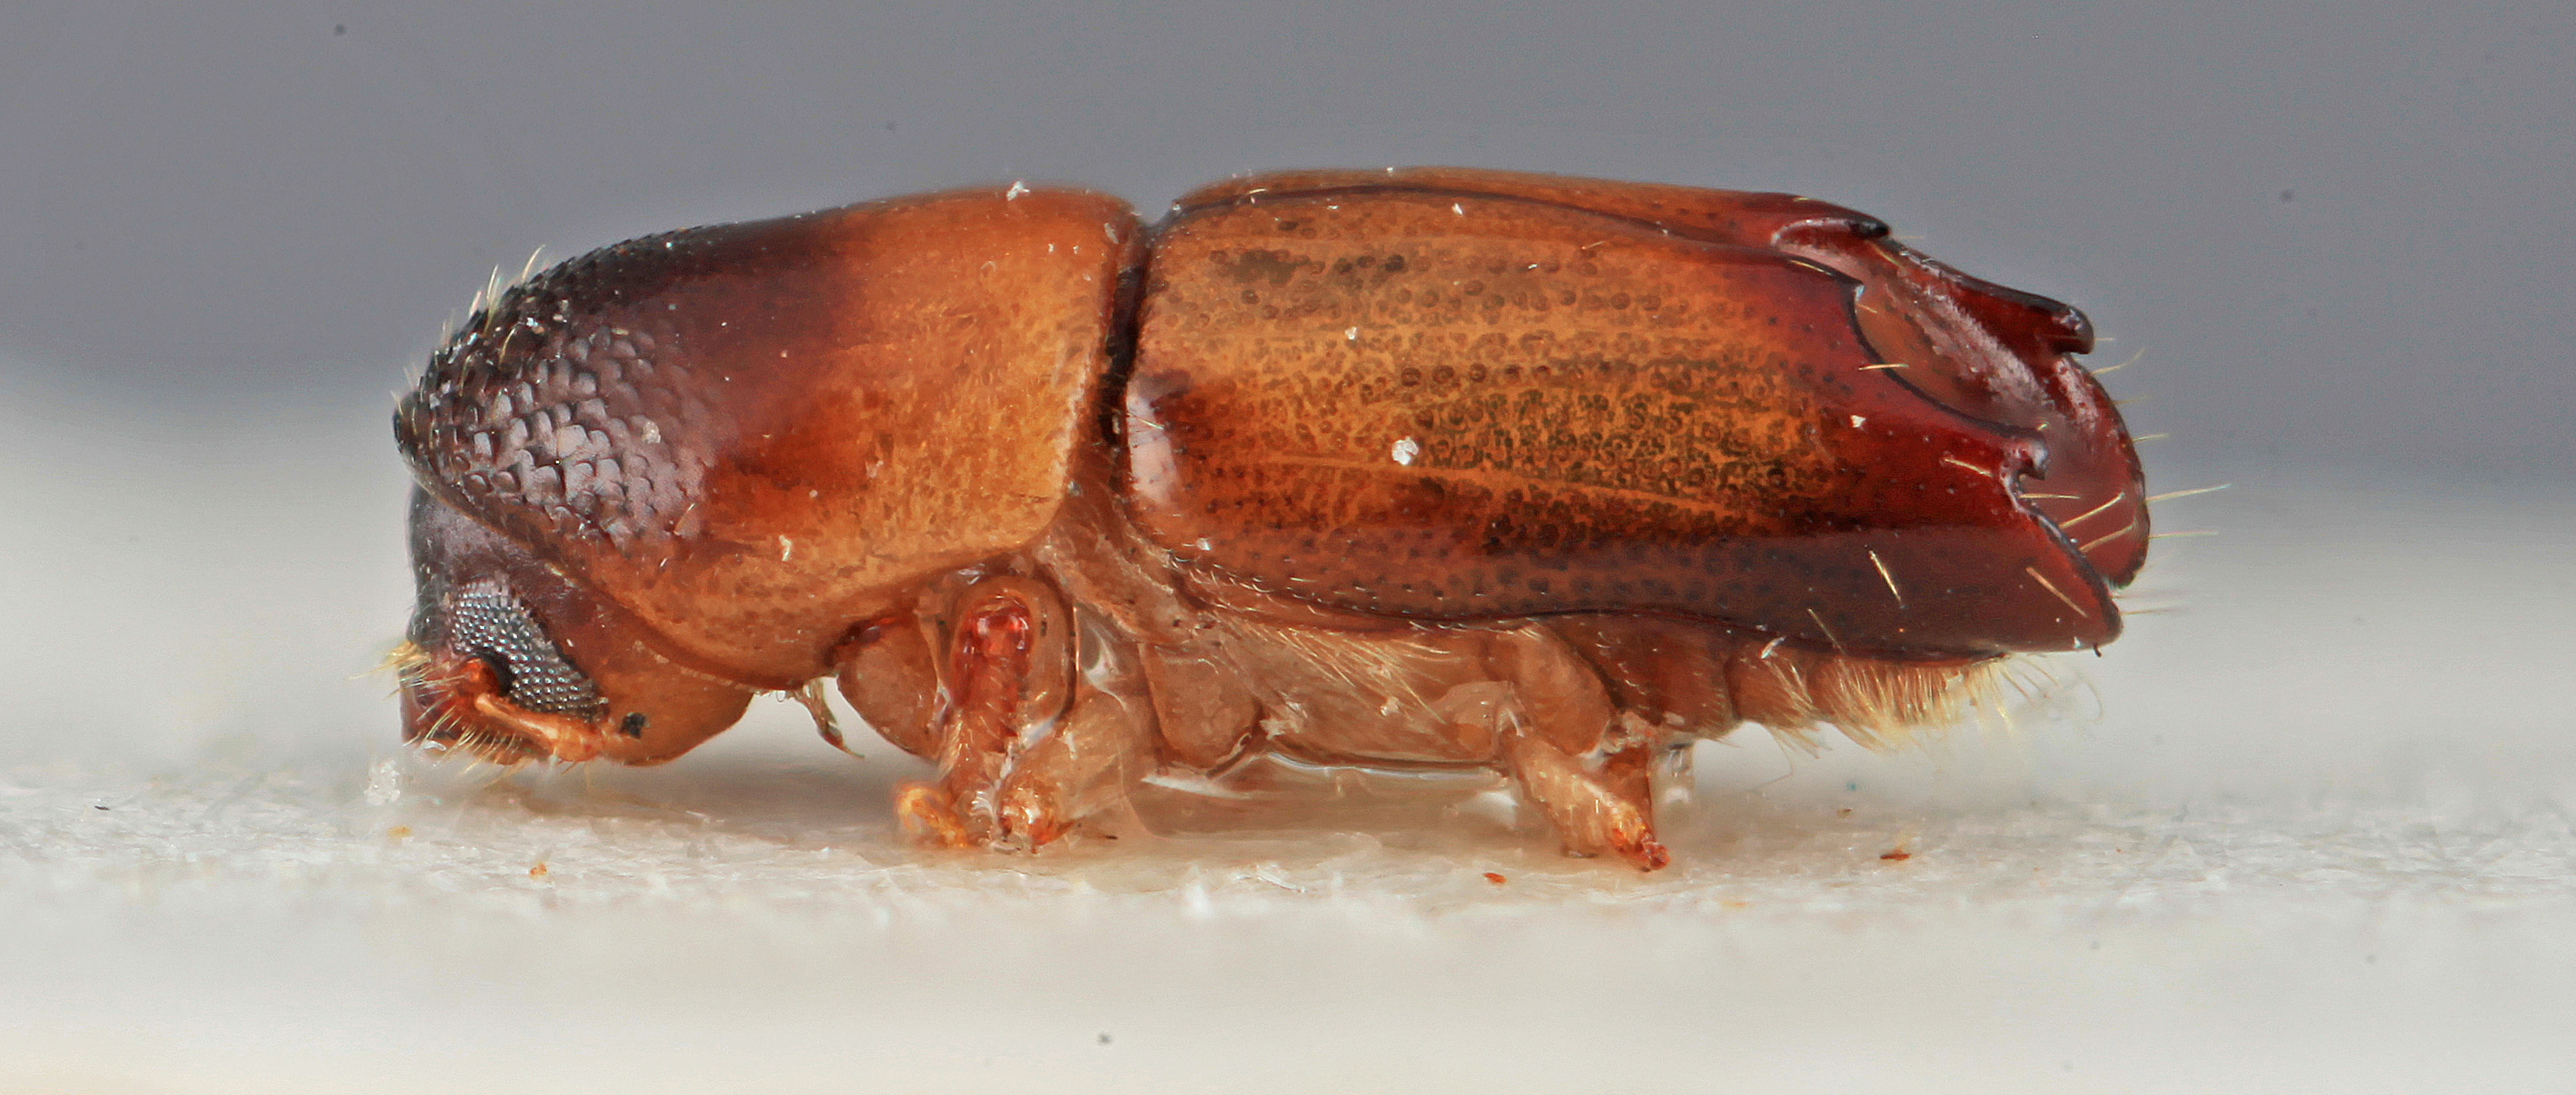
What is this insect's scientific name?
Monarthrum pseudoparvum
